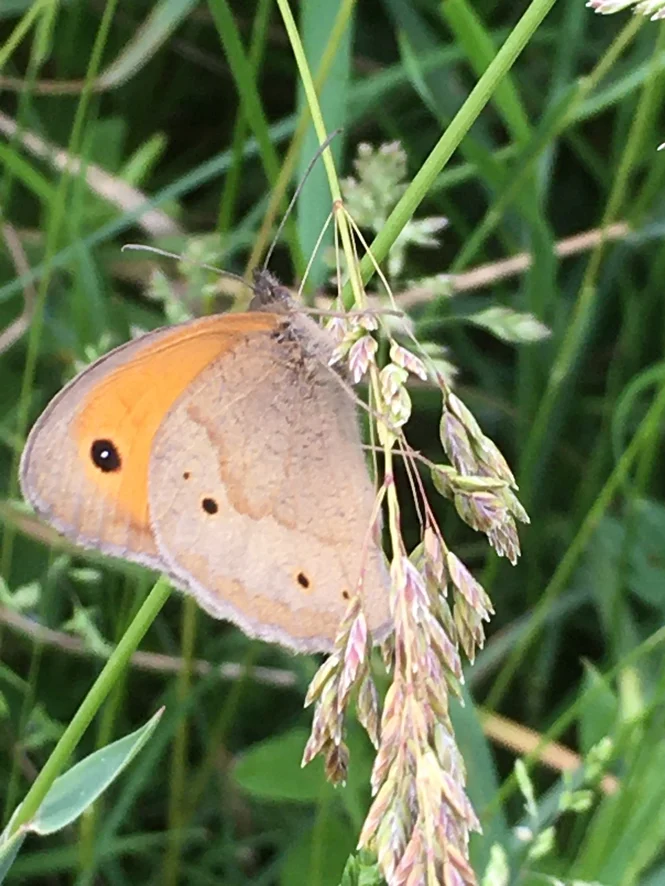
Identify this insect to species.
Maniola jurtina
